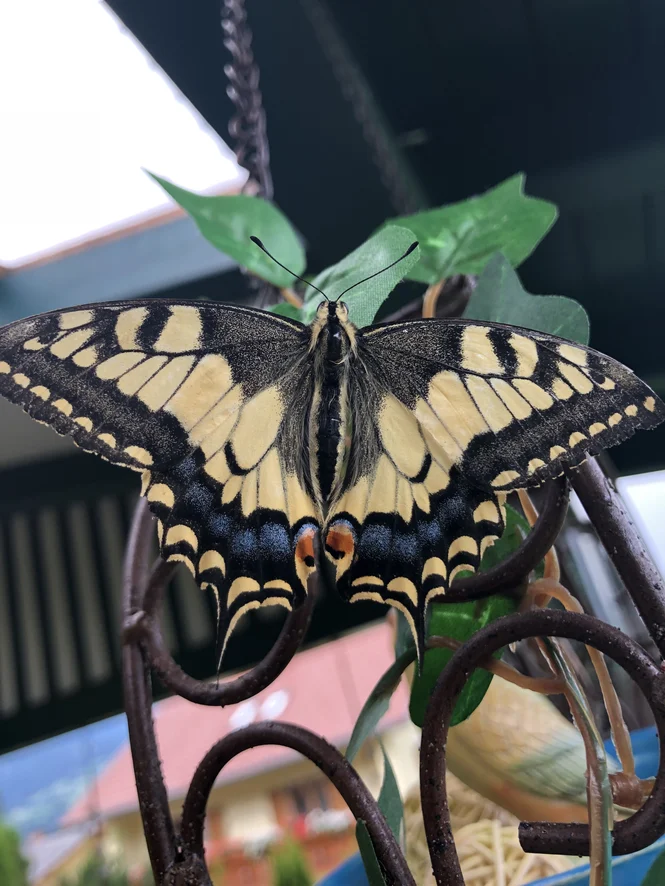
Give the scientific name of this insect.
Papilio machaon
